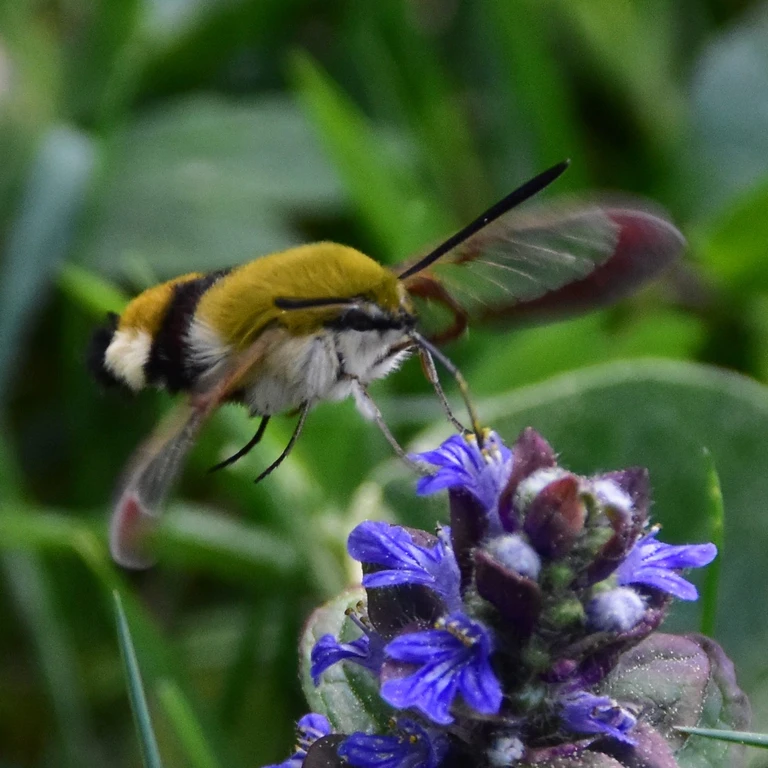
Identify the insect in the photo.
Hemaris fuciformis
